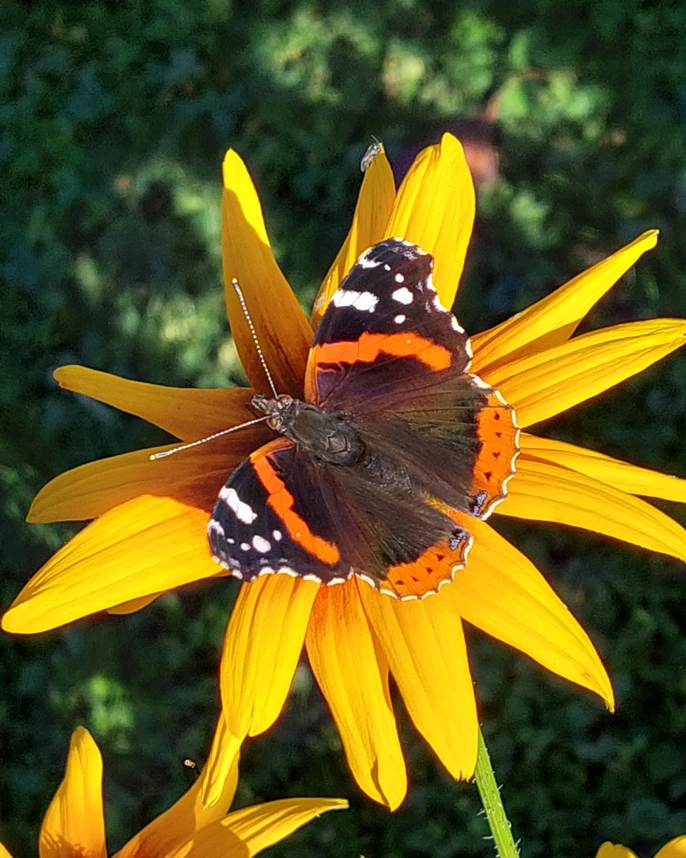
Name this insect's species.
Vanessa atalanta
